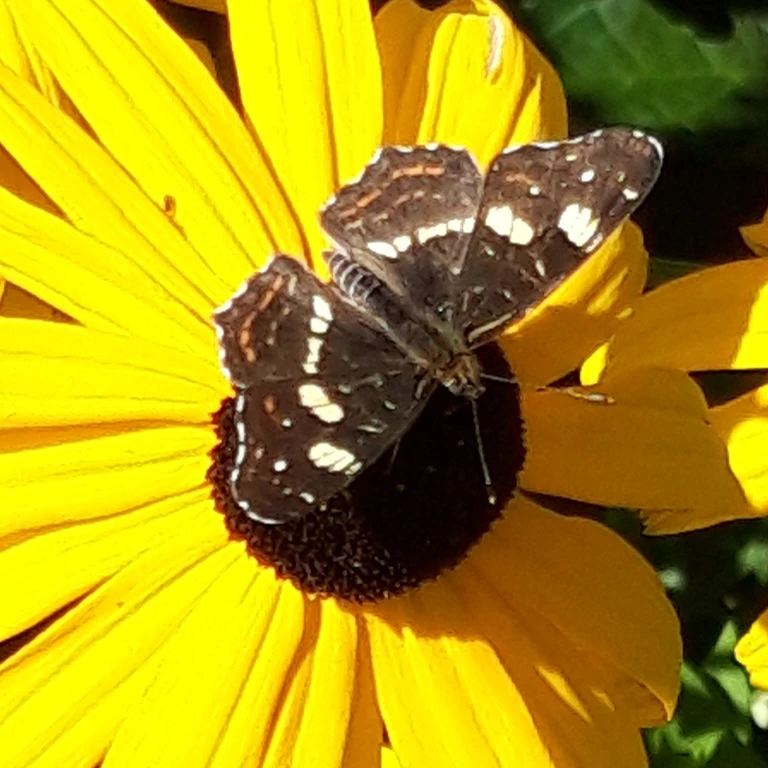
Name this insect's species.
Araschnia levana
